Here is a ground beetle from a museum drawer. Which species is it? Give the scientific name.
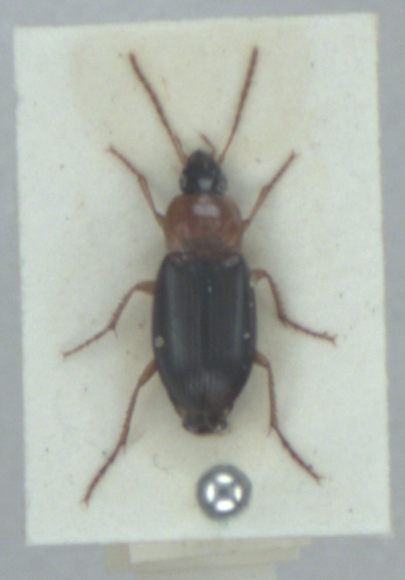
Calathus melanocephalus
